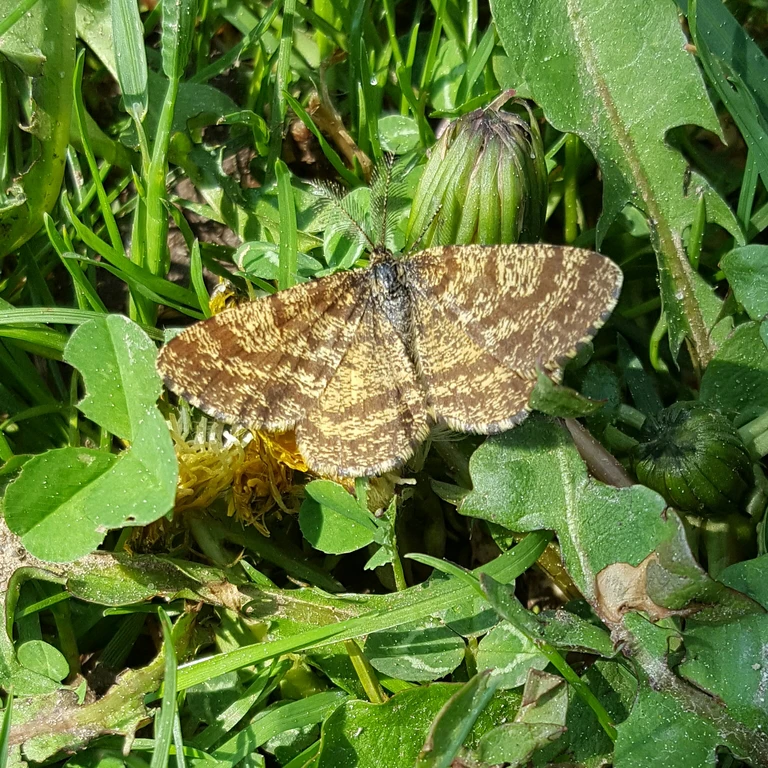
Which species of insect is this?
Ematurga atomaria
